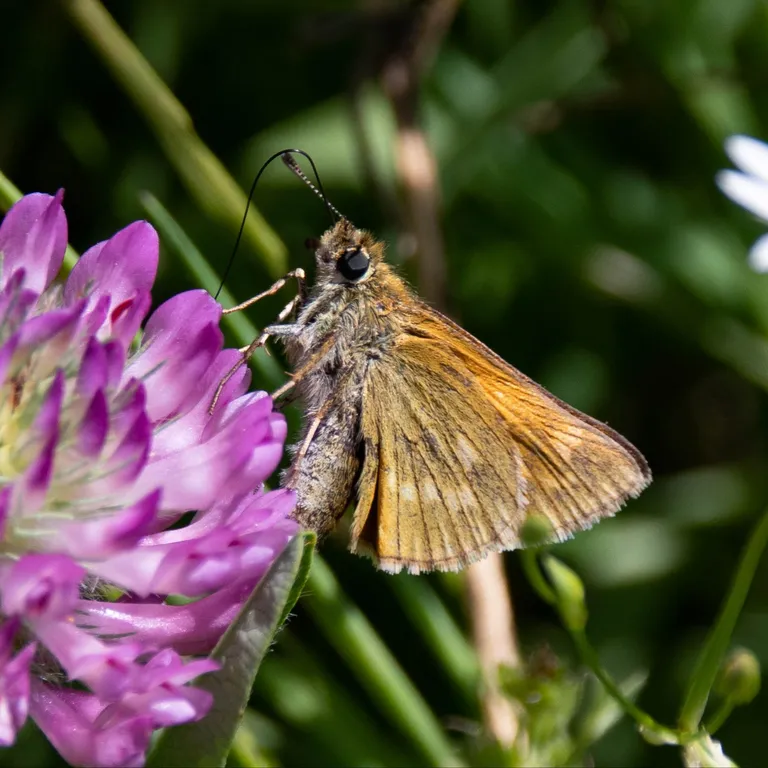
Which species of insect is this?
Ochlodes sylvanus (also Ochlodes venata)
